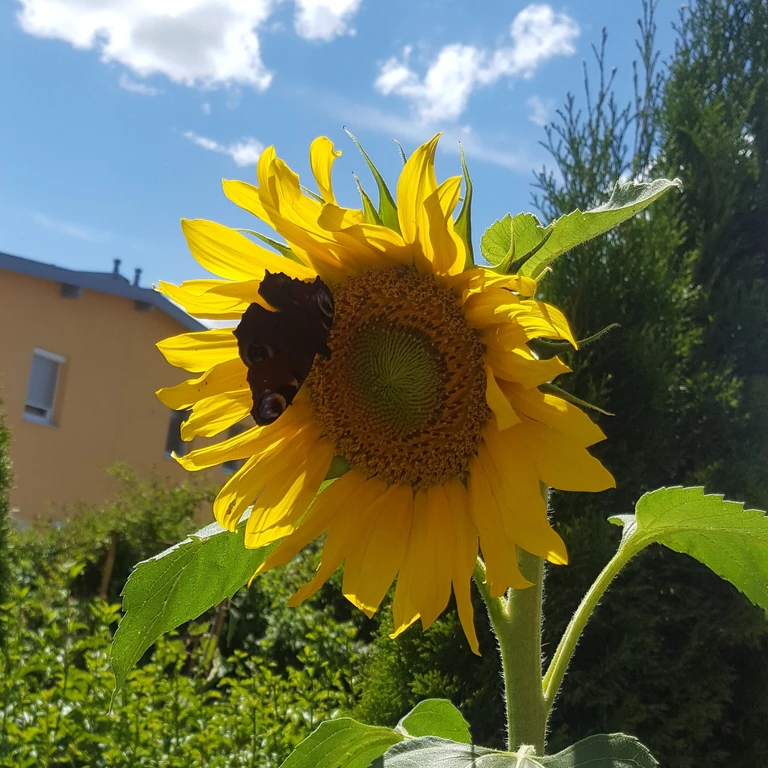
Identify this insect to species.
Aglais io
